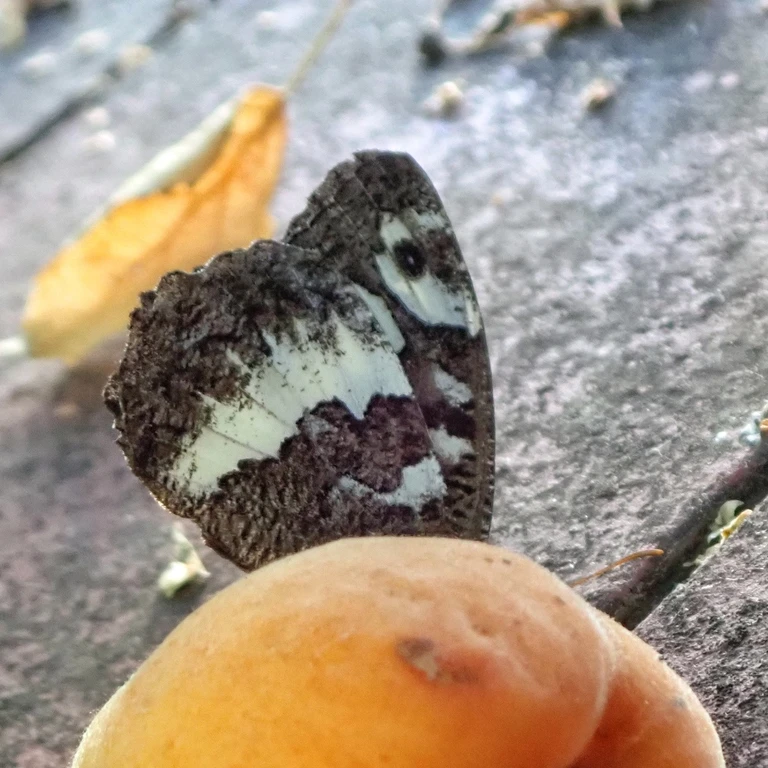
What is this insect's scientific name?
Brintesia circe
